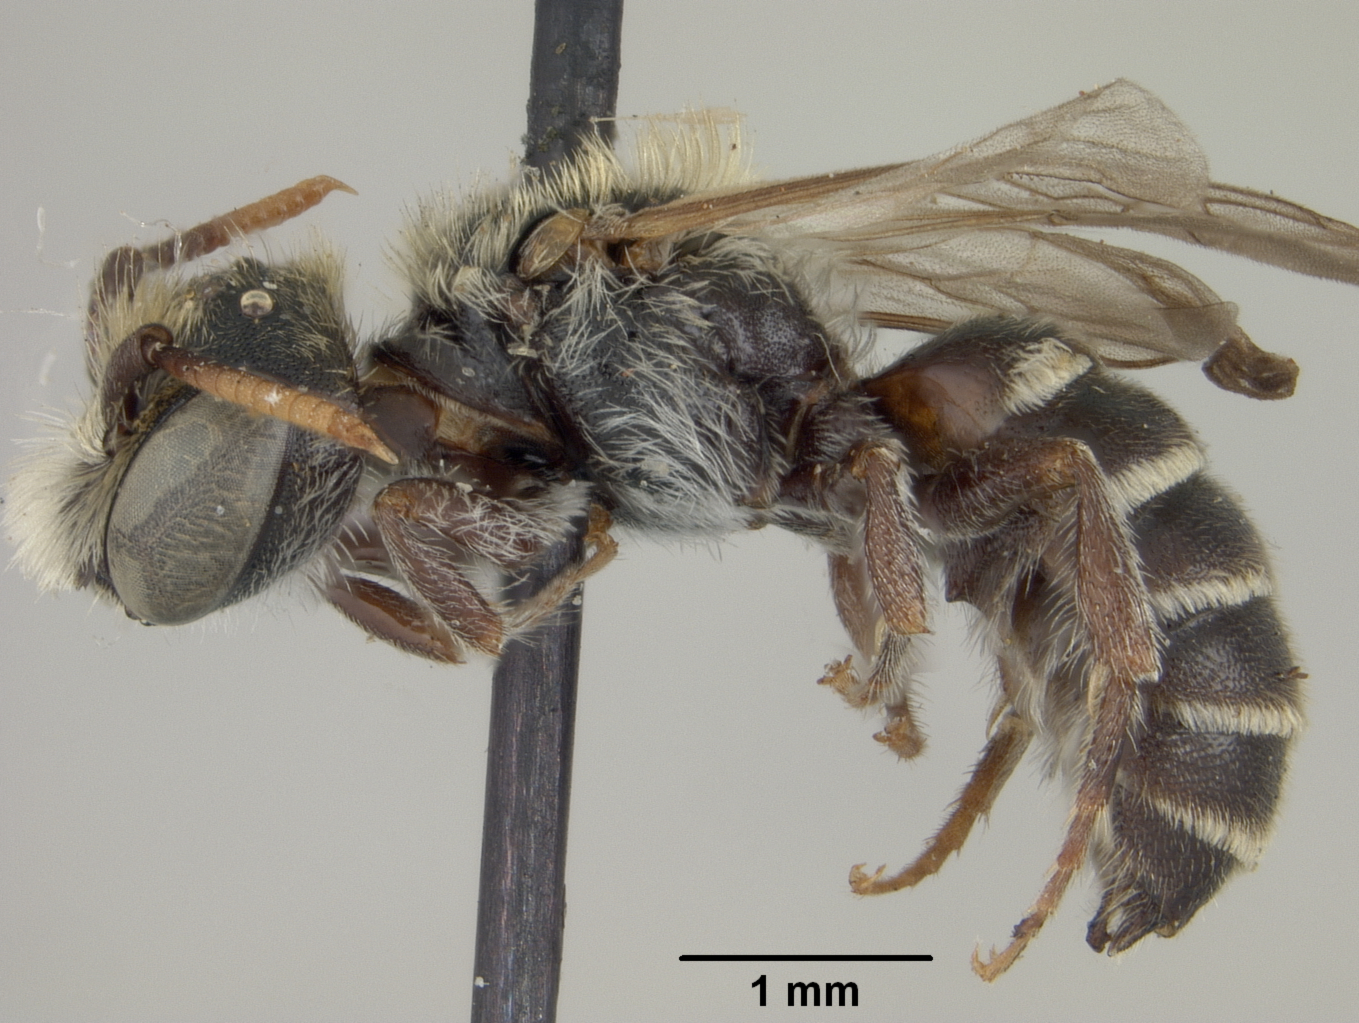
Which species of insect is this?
Alcidamea brachyodonta
